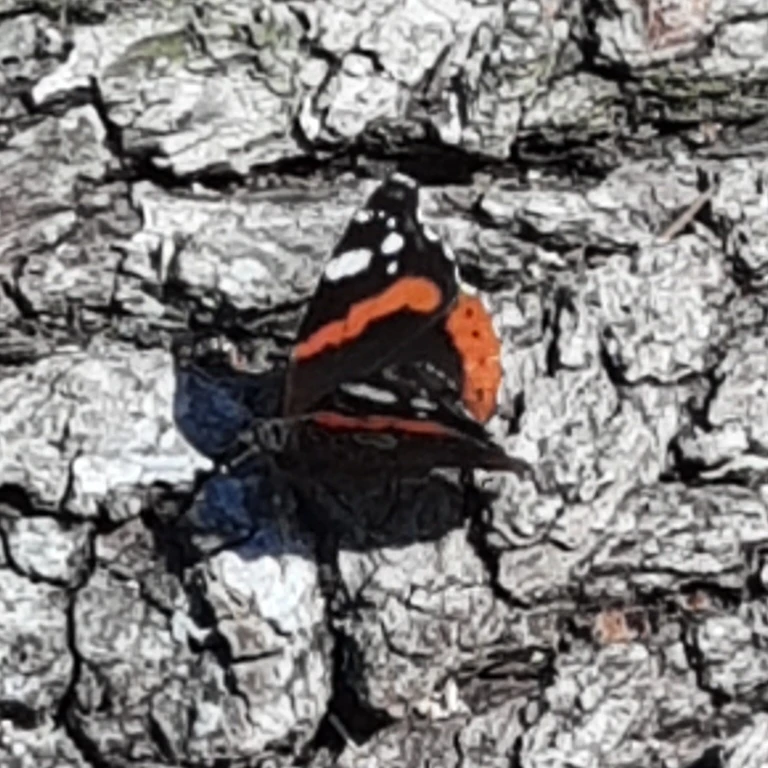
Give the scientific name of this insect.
Vanessa atalanta
